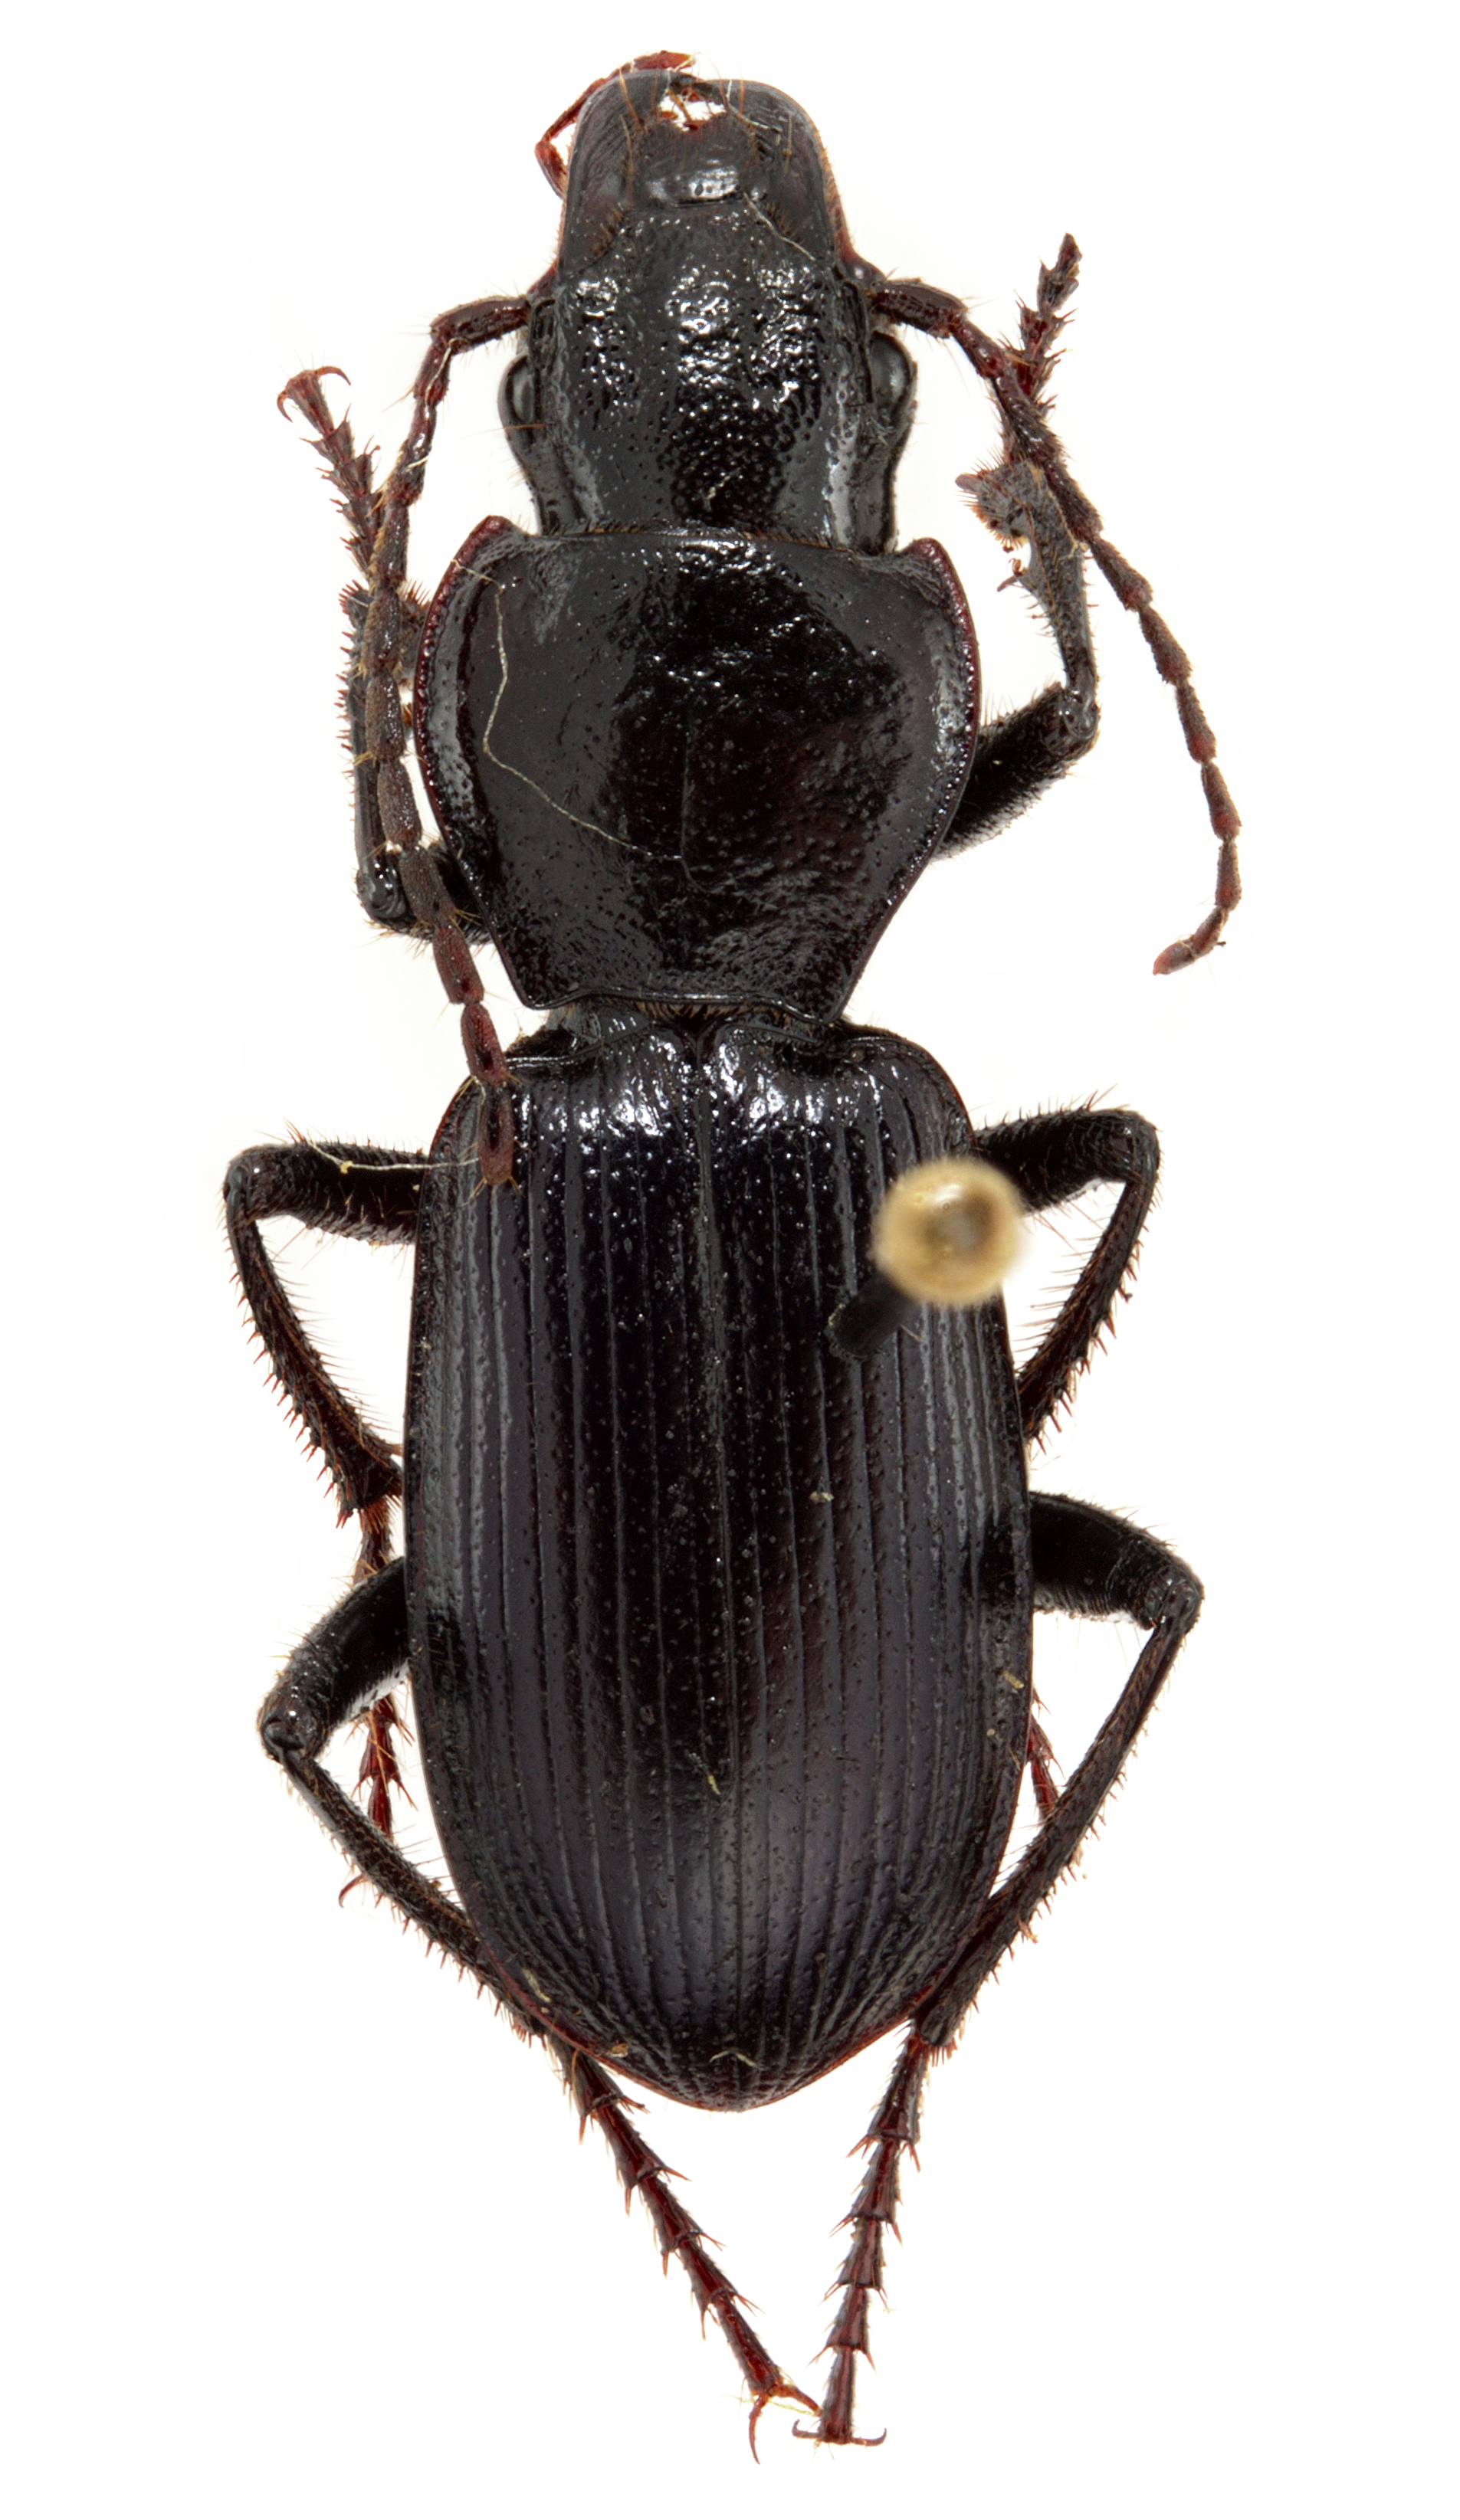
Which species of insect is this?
Bronislavia robusta
